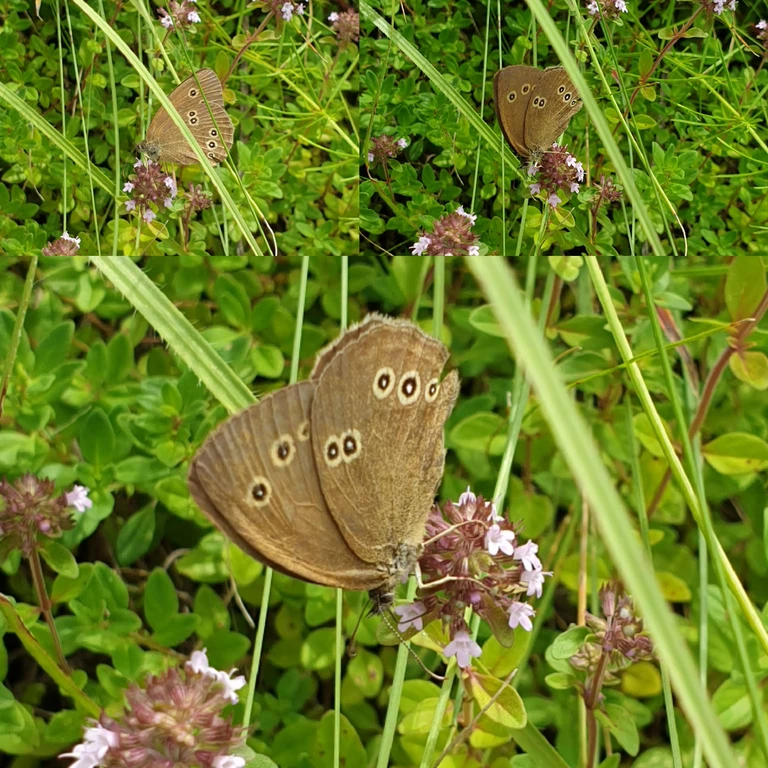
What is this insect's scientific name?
Aphantopus hyperantus
